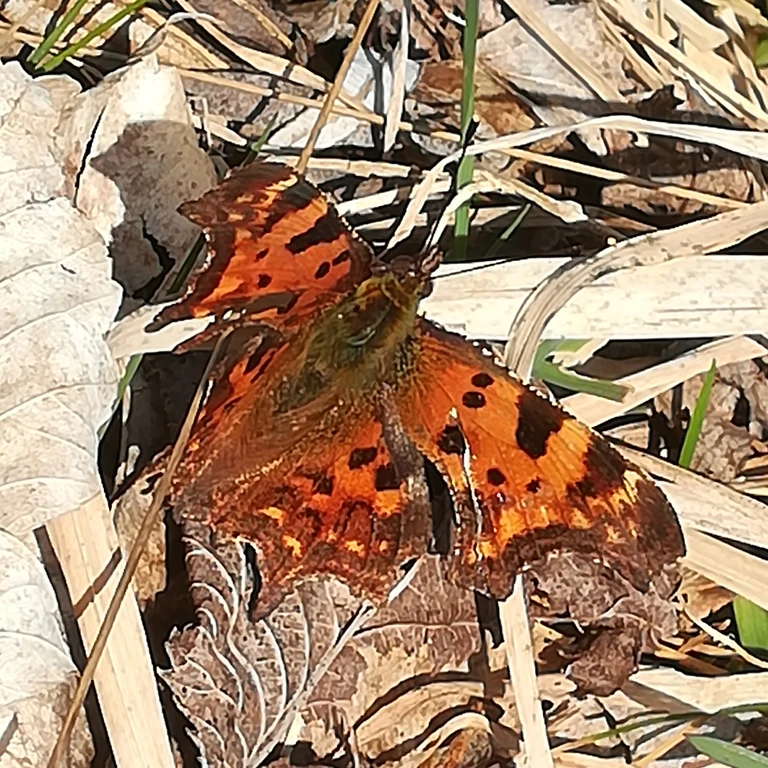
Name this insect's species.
Polygonia c-album
